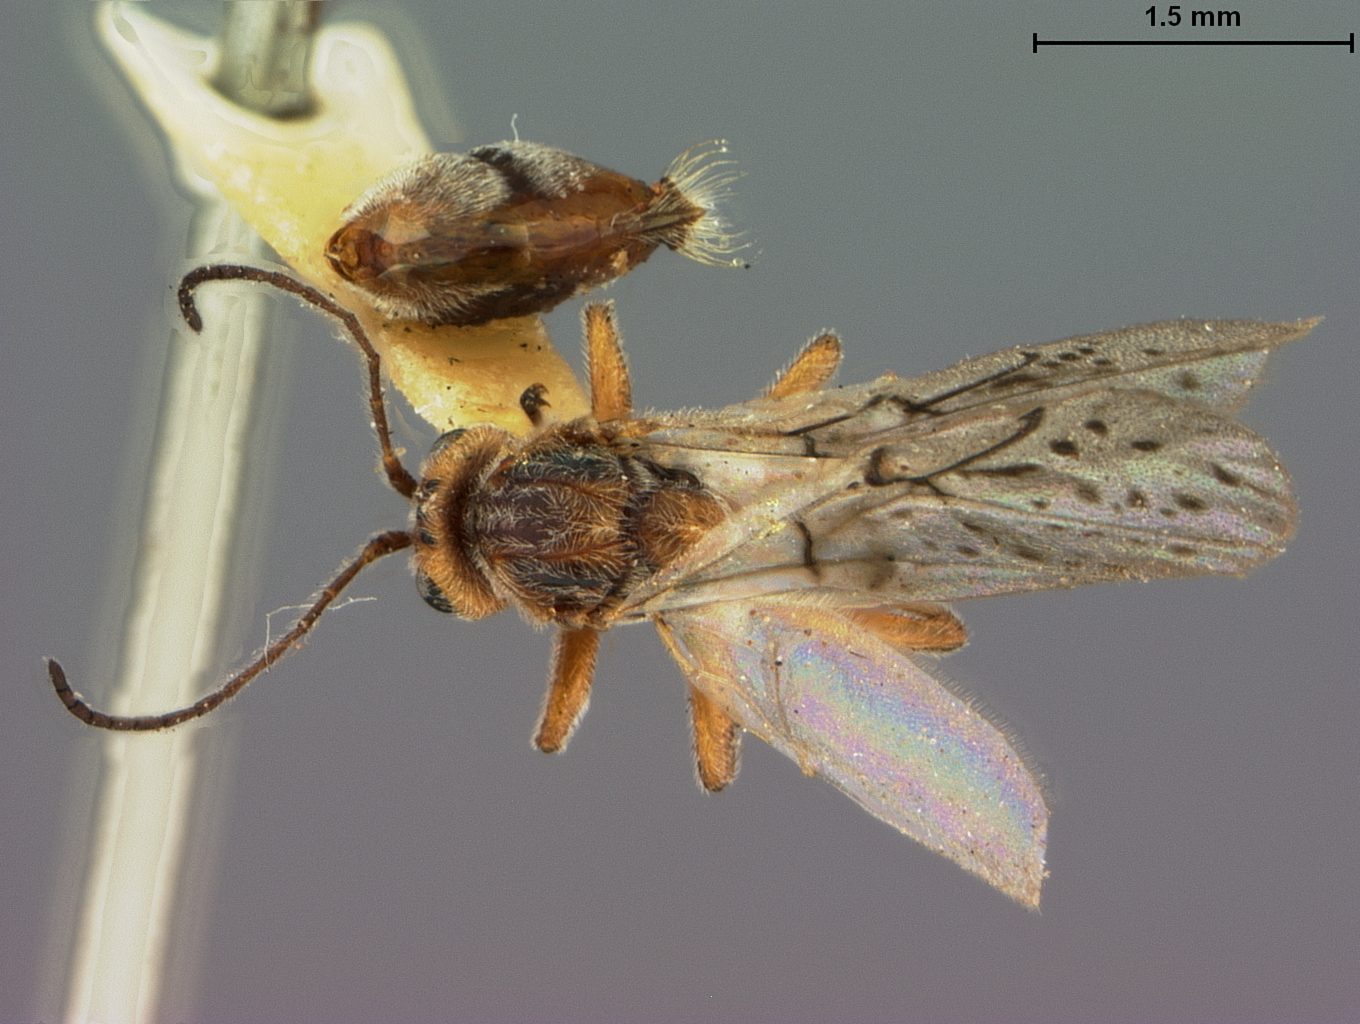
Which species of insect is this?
Dryophanta multipunctata
